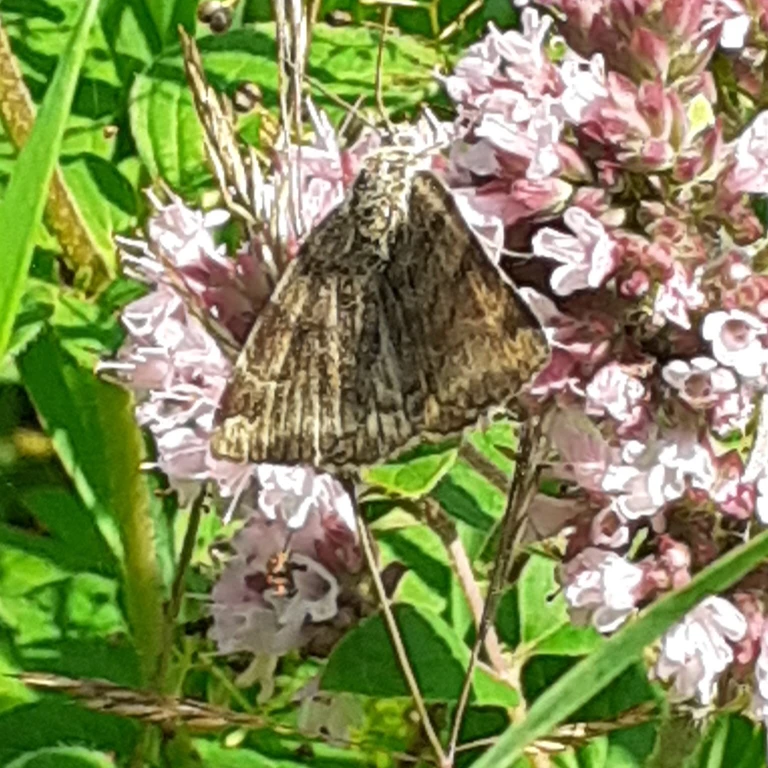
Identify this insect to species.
Euclidia glyphica
